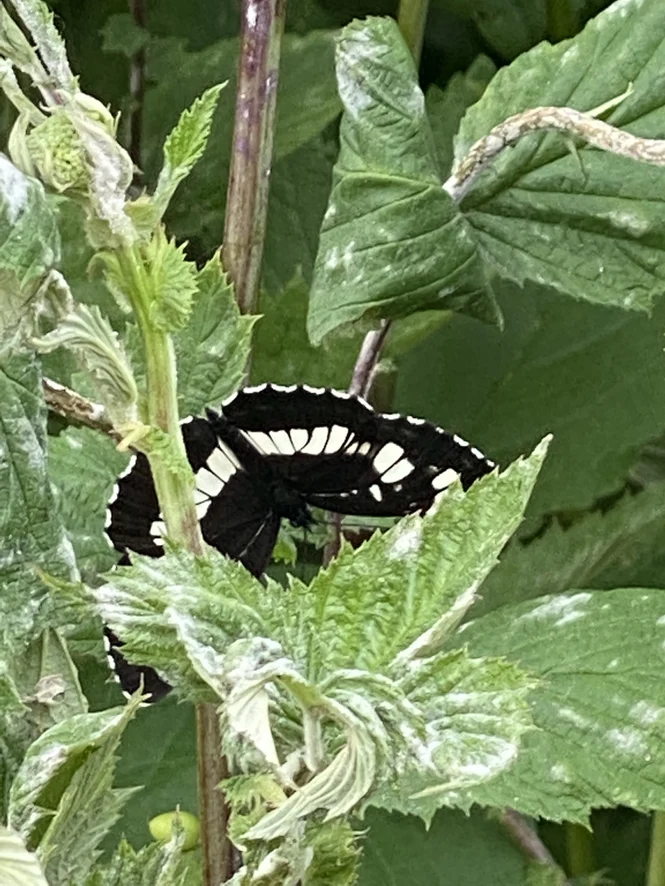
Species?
Neptis rivularis
